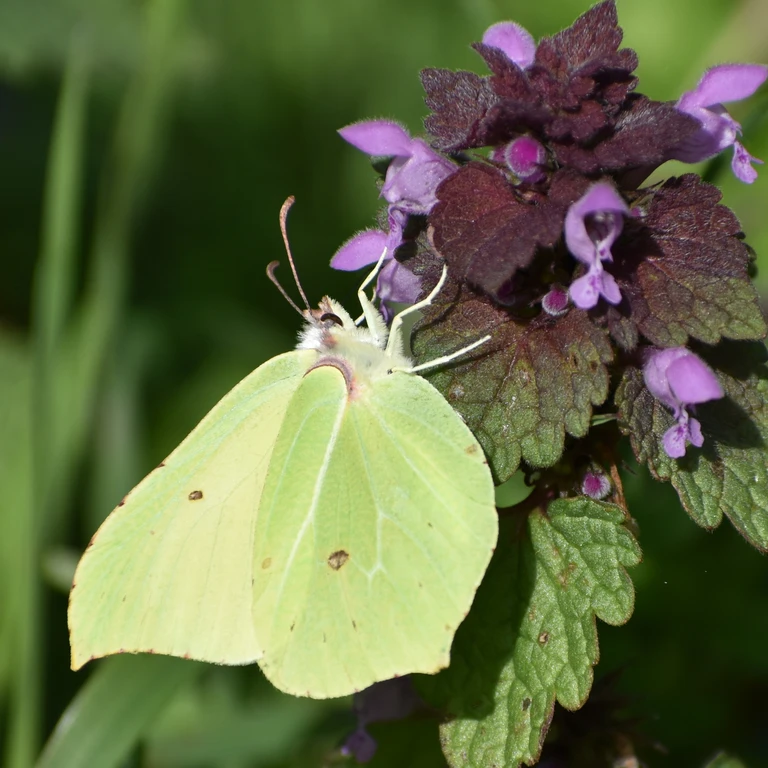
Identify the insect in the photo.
Gonepteryx rhamni
